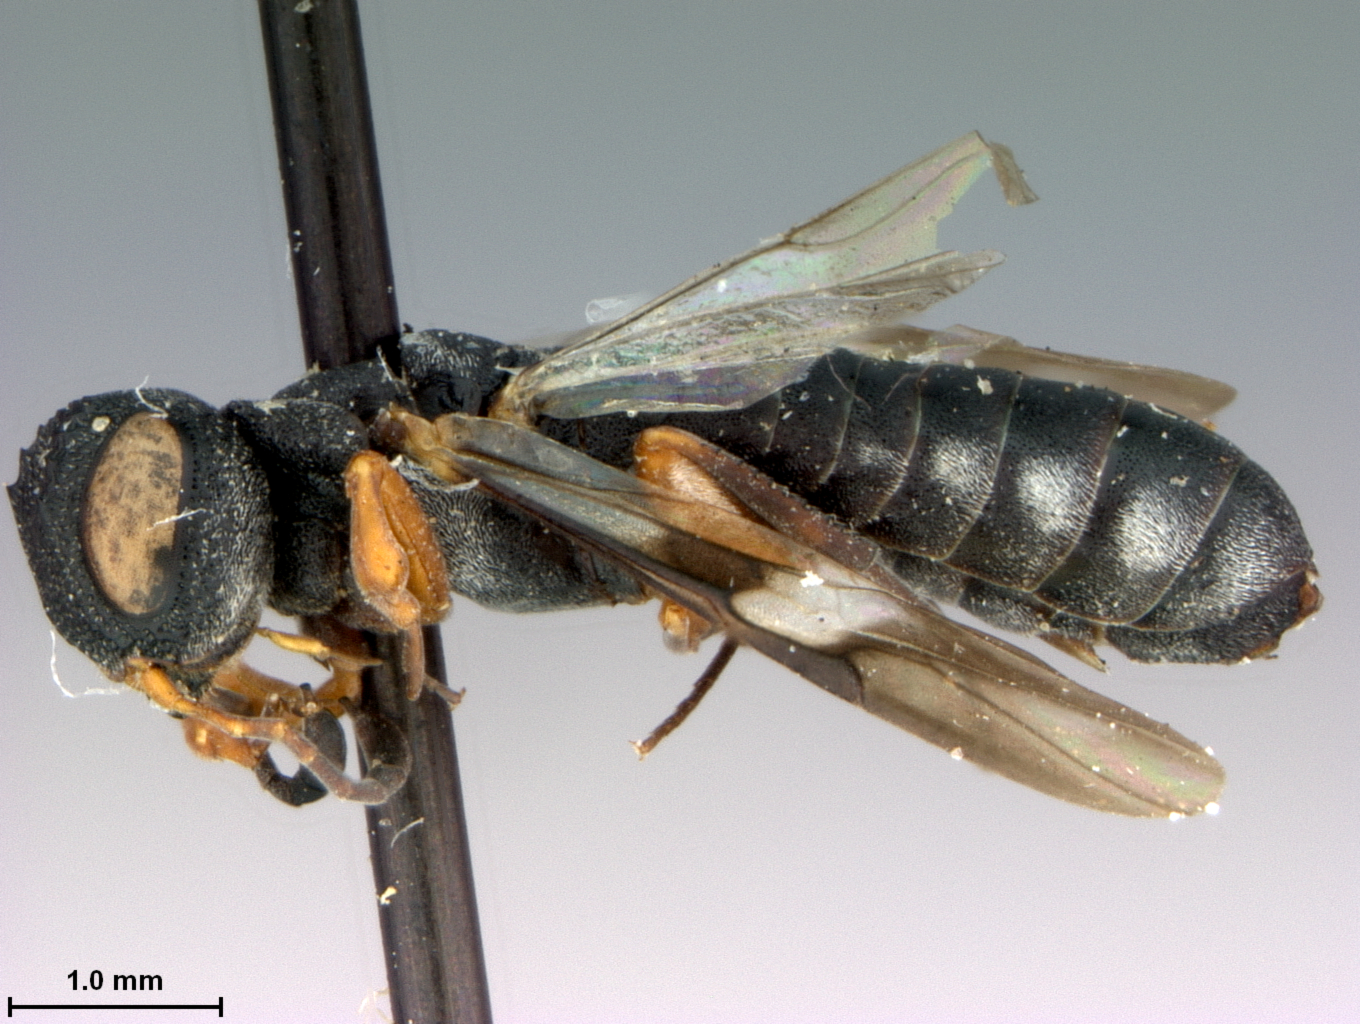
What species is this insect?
Argentophrynopus enigmus
